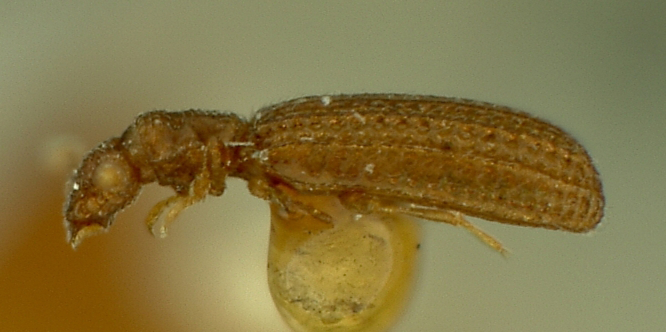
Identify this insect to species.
Cartodere quadrifoveolata
